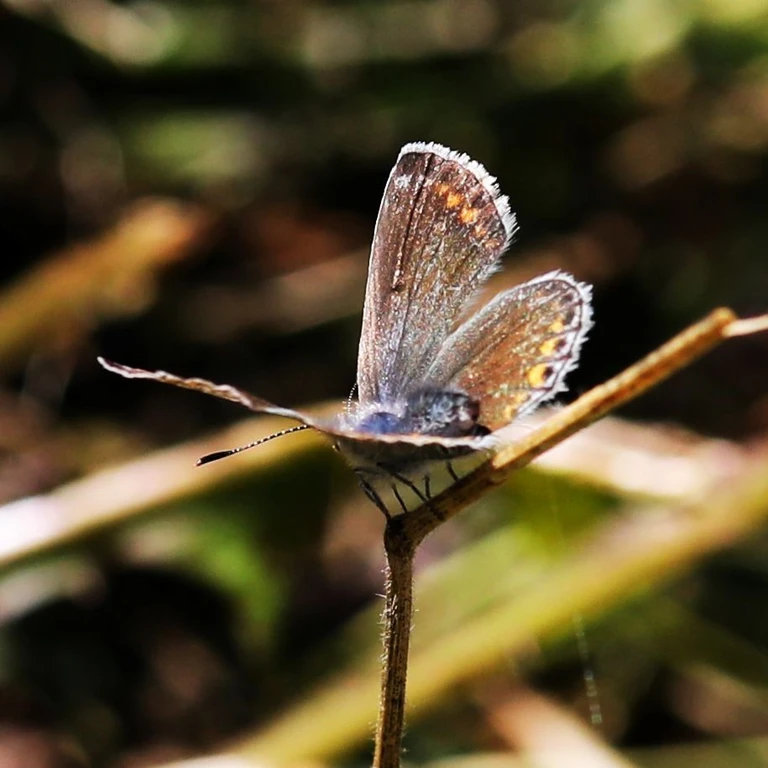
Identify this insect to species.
Polyommatus icarus
